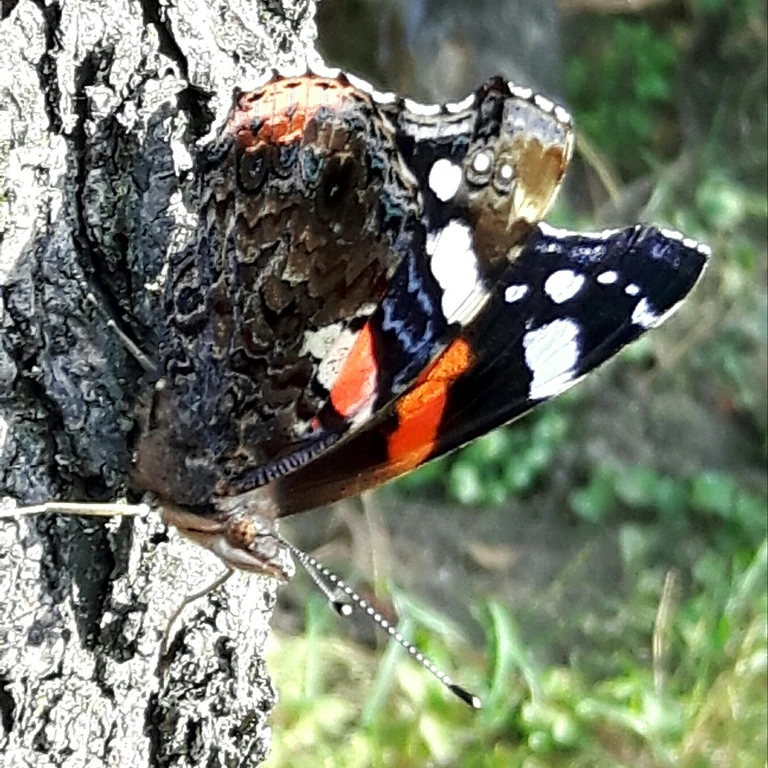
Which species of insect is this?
Vanessa atalanta
